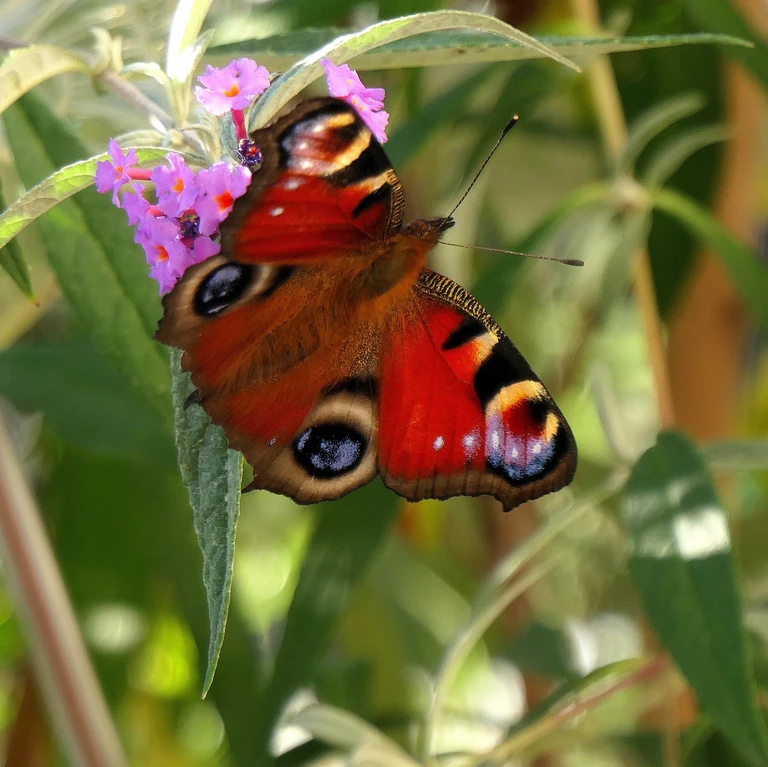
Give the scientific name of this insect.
Aglais io
